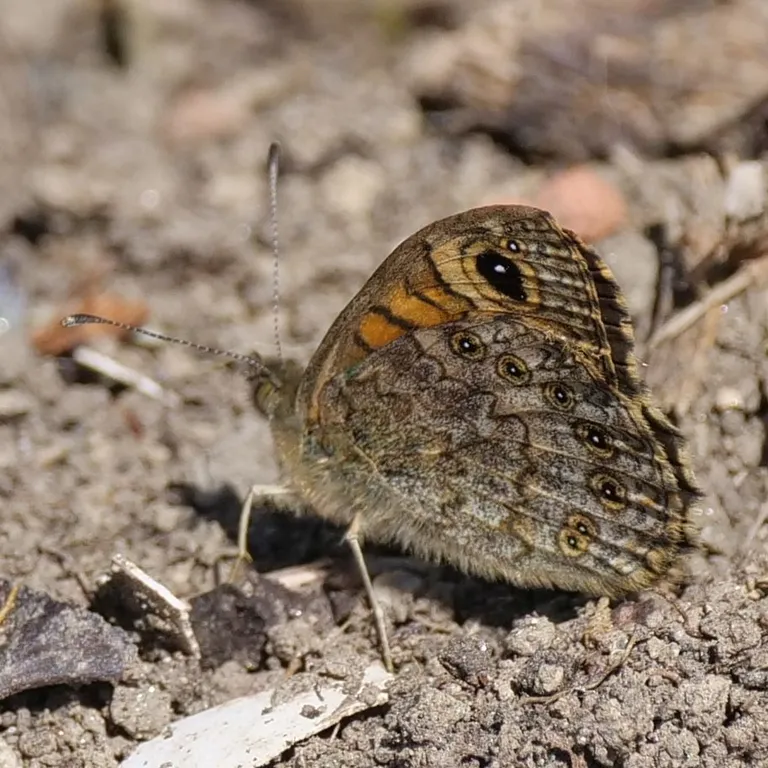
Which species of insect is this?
Lasiommata megera (also Pararge megera)
